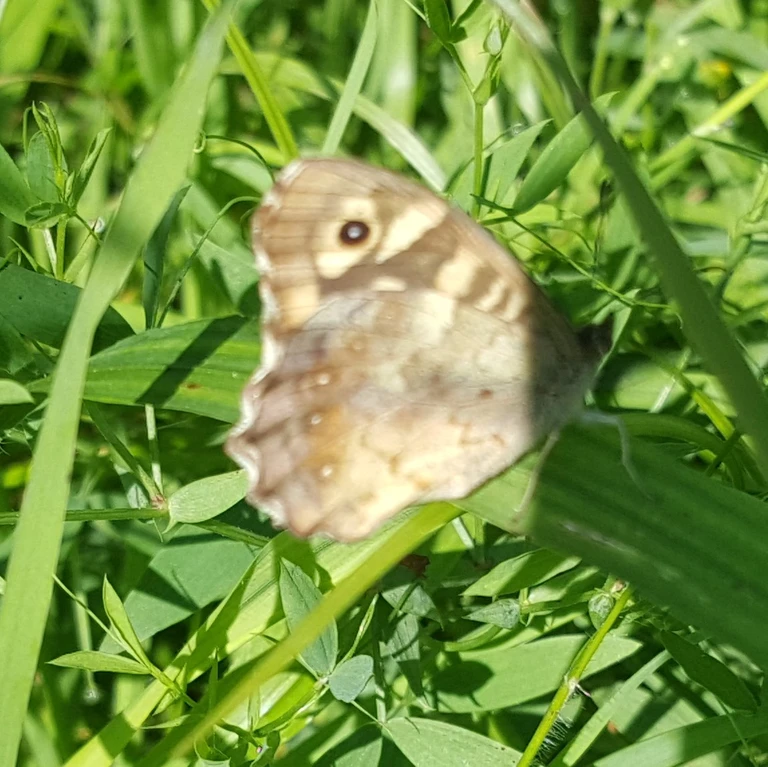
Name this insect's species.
Pararge aegeria
